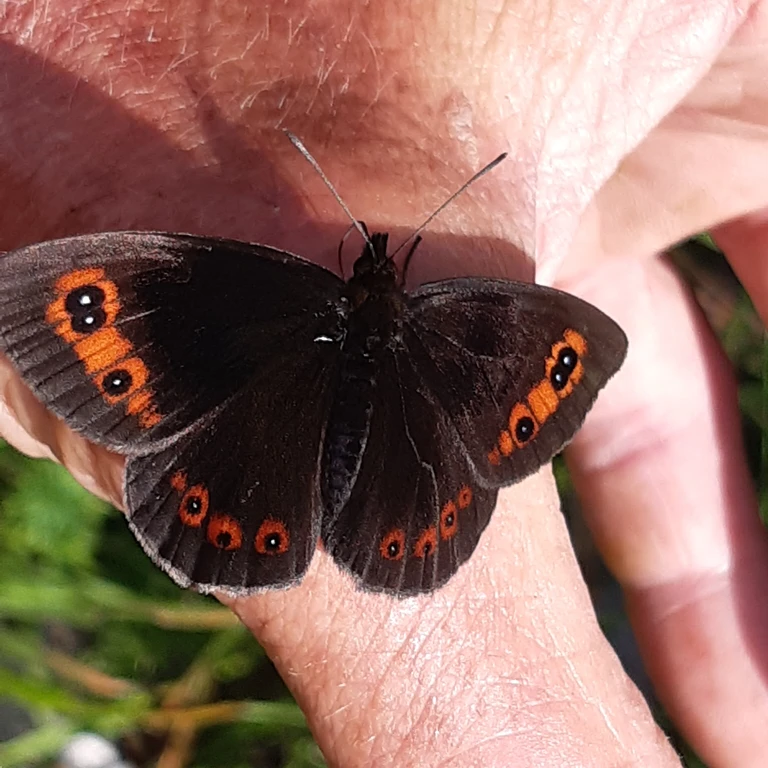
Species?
Erebia aethiops
